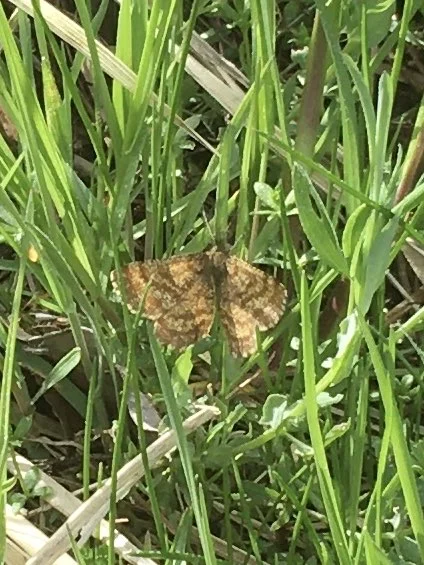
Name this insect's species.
Ematurga atomaria
